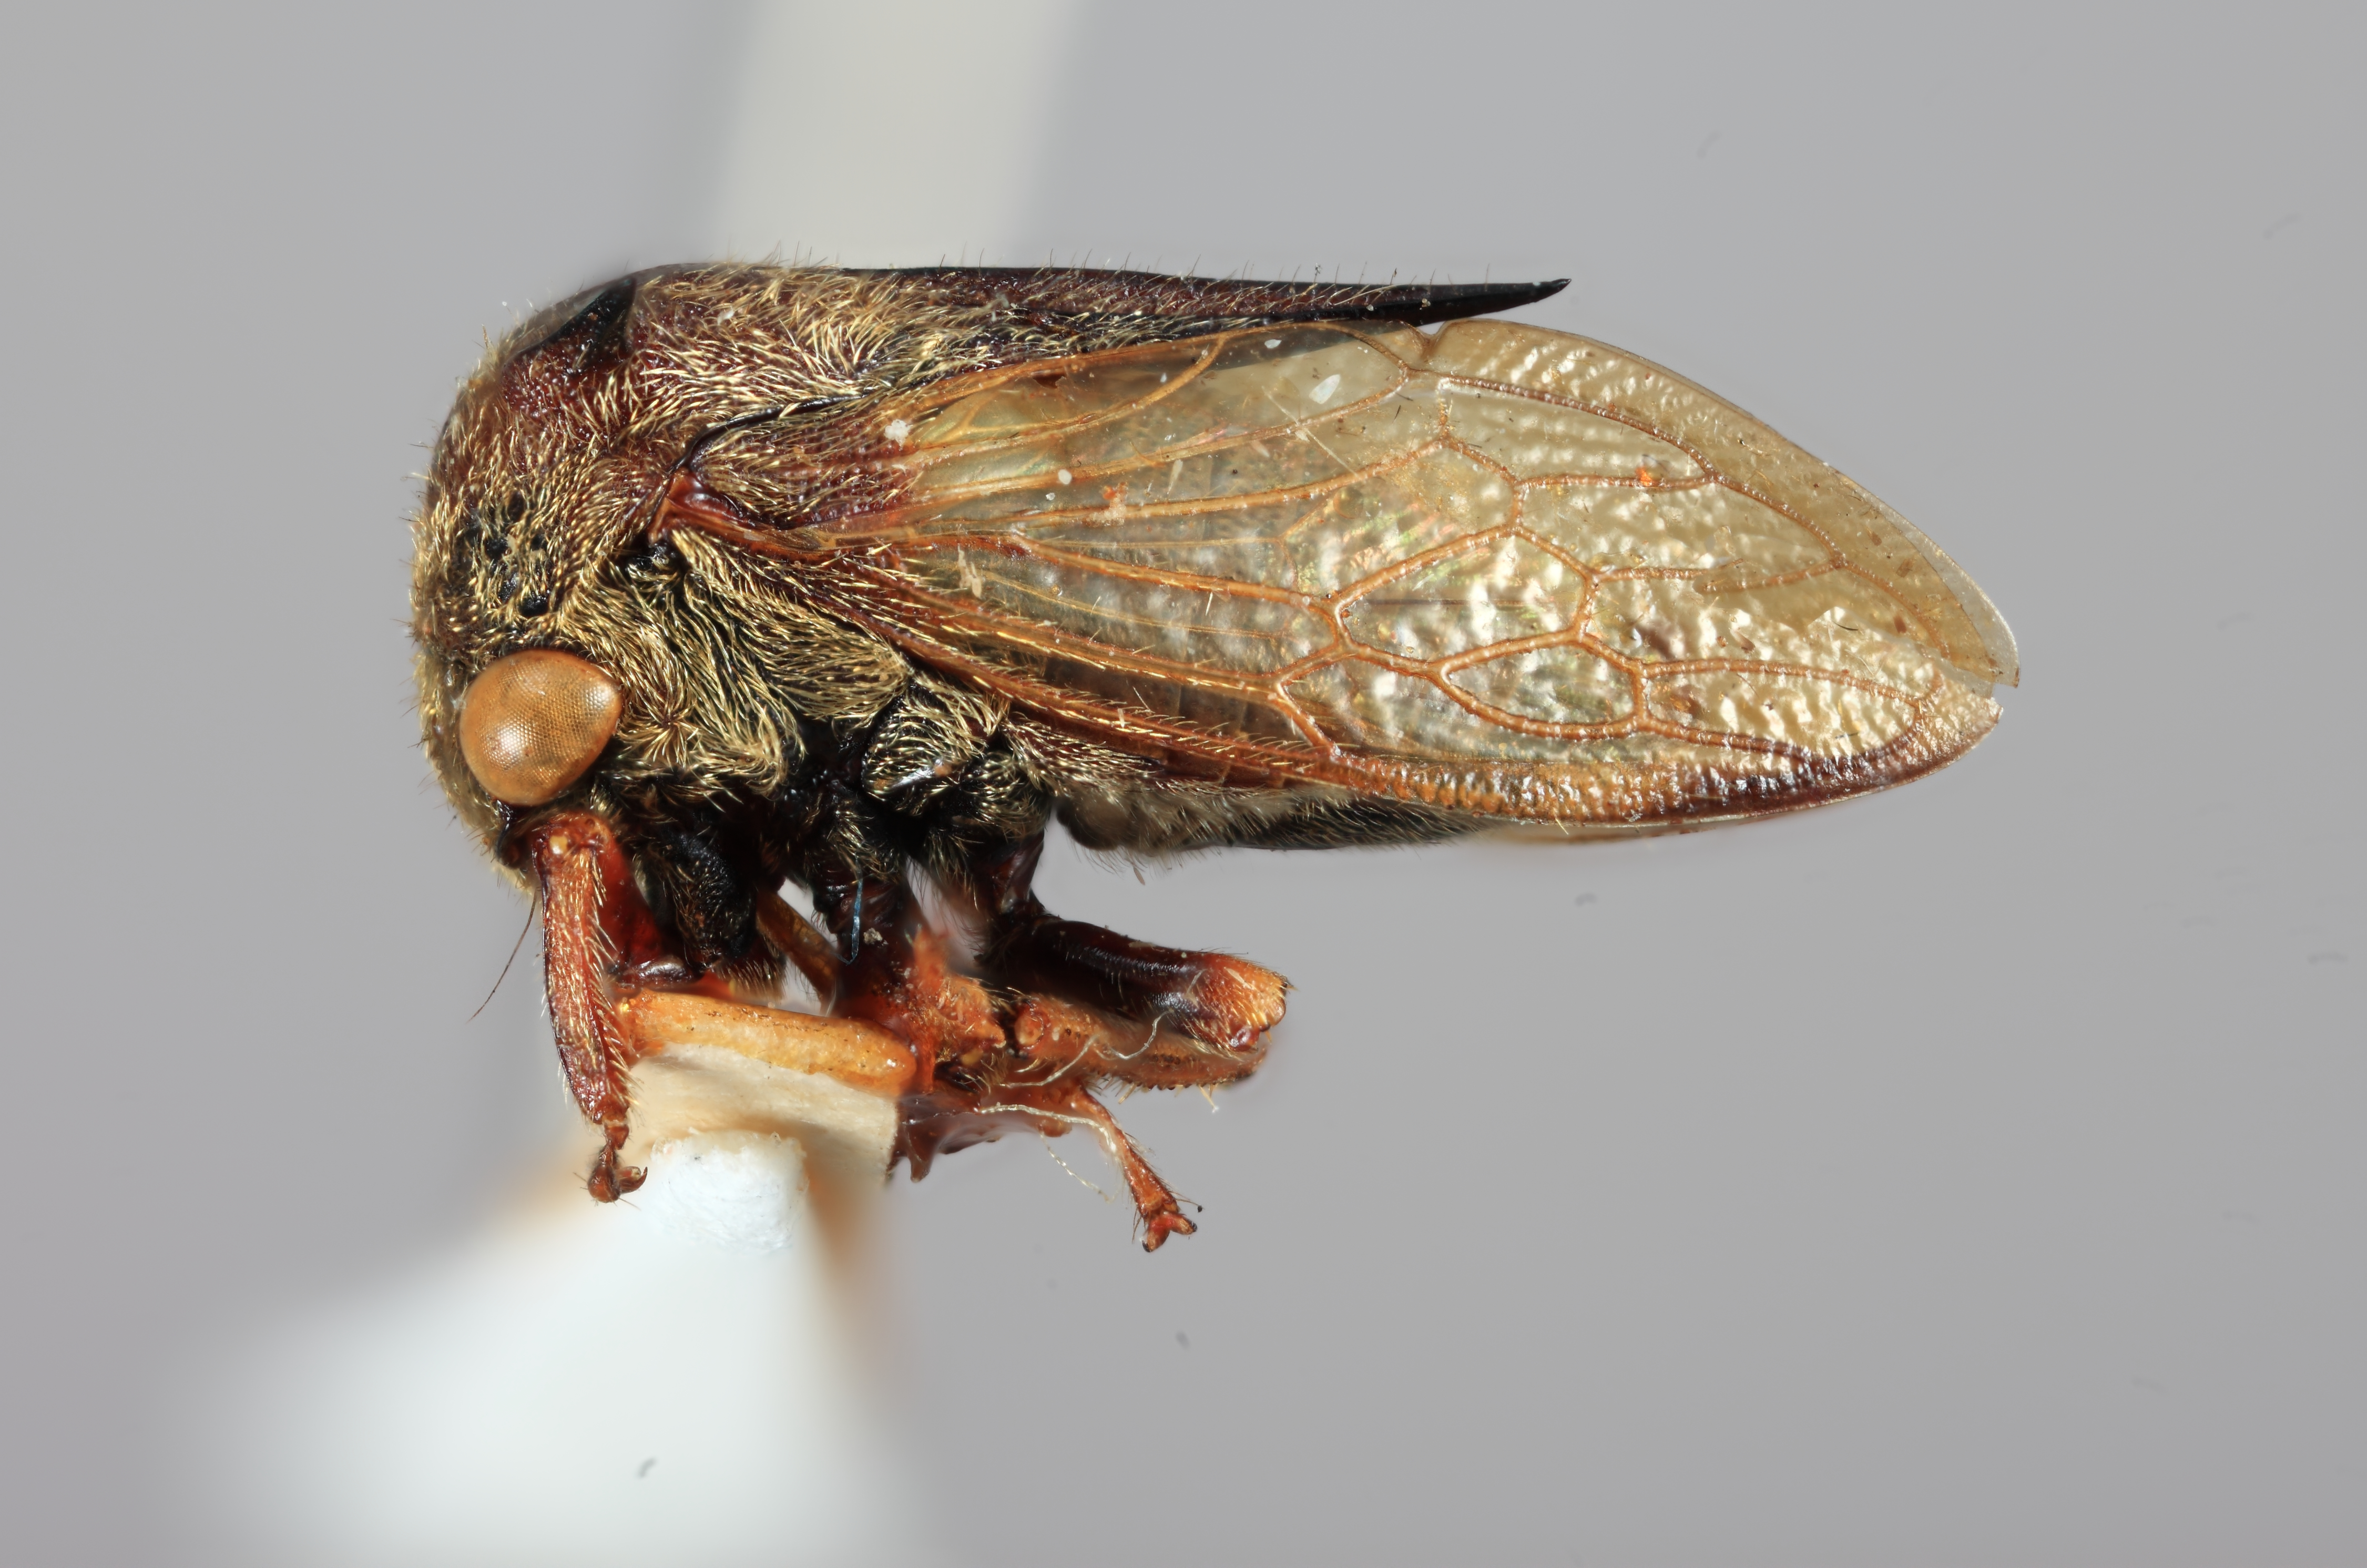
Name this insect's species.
Tricentrus spinus
